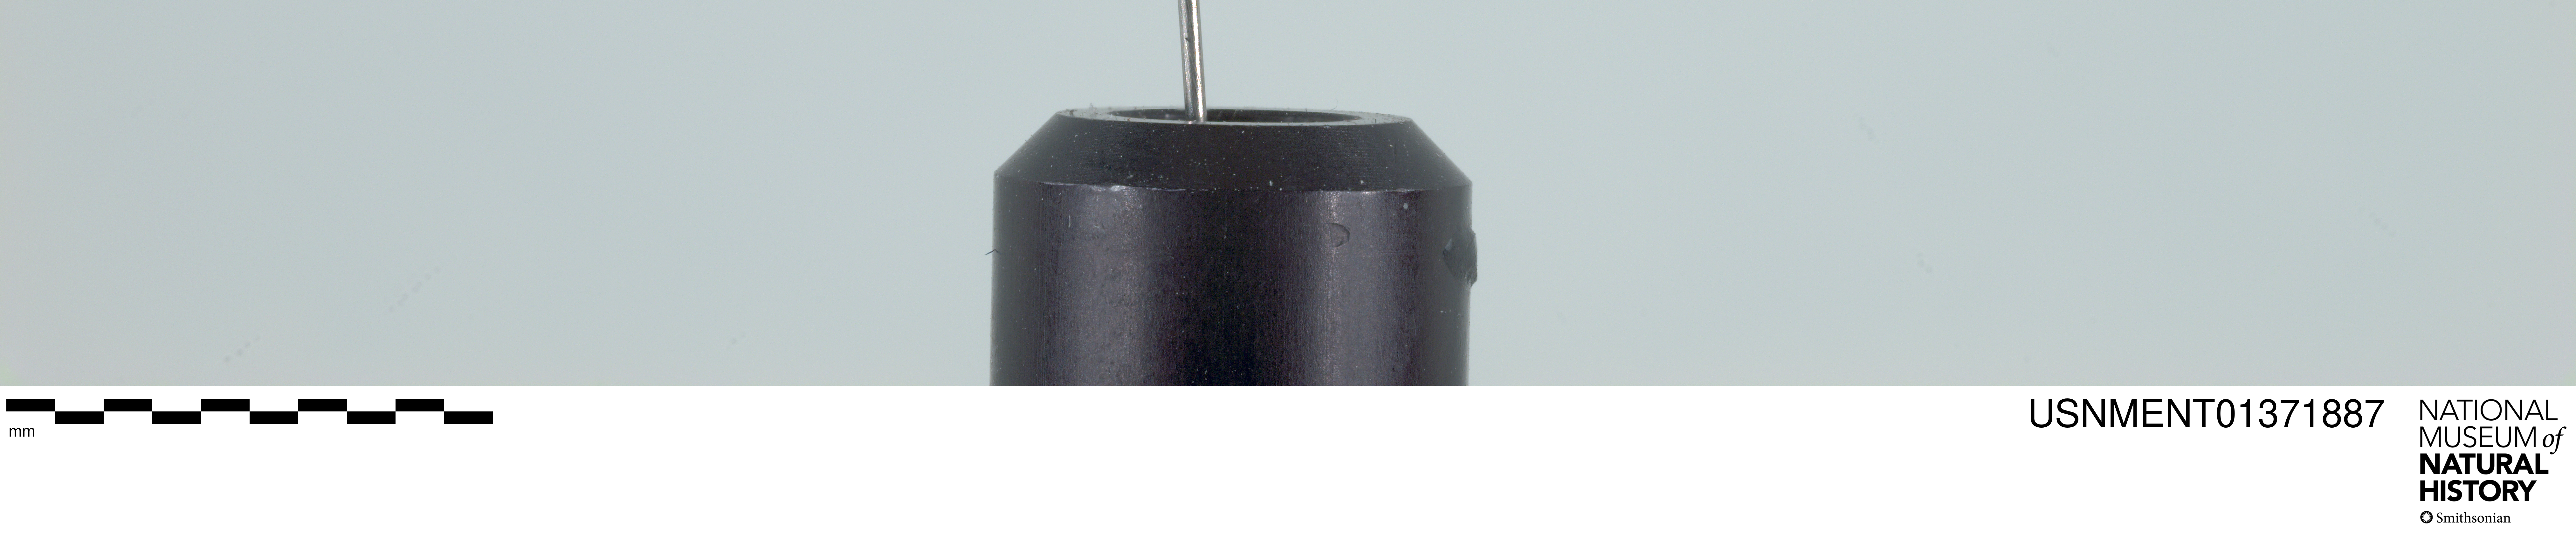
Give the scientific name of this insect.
Neorhynchocephalus sackenii
